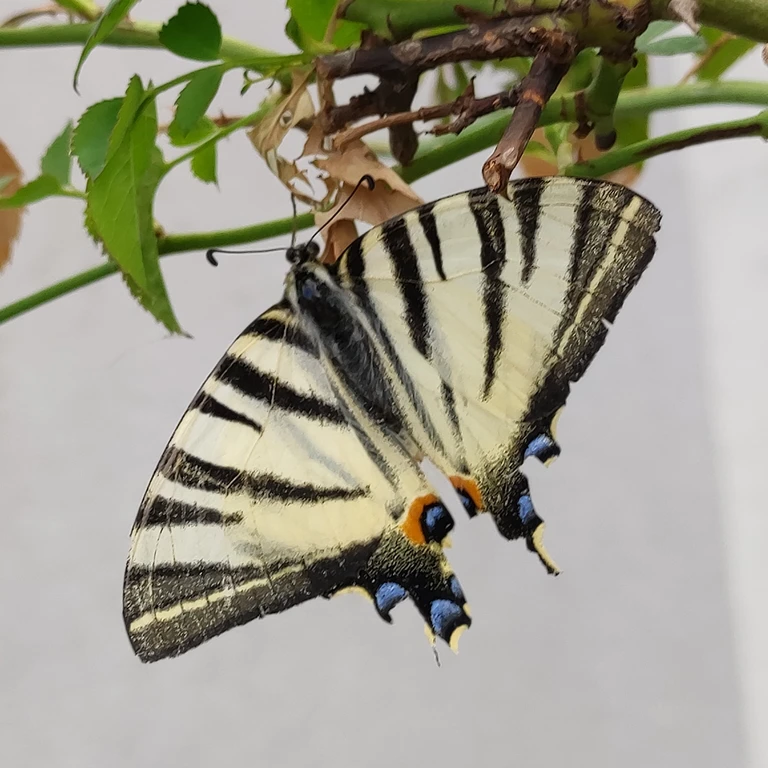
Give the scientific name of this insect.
Iphiclides podalirius
